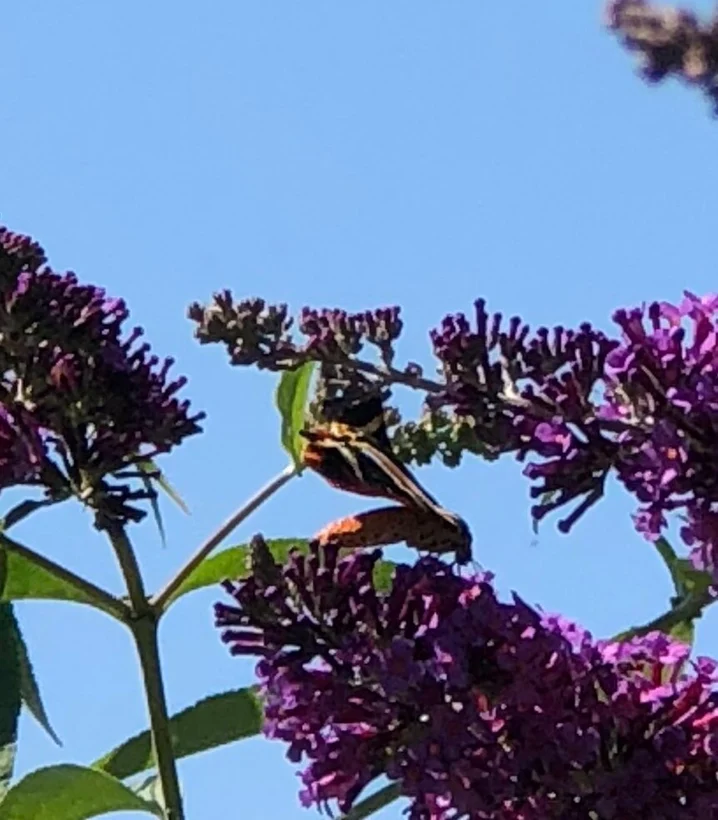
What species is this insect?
Euplagia quadripunctaria
